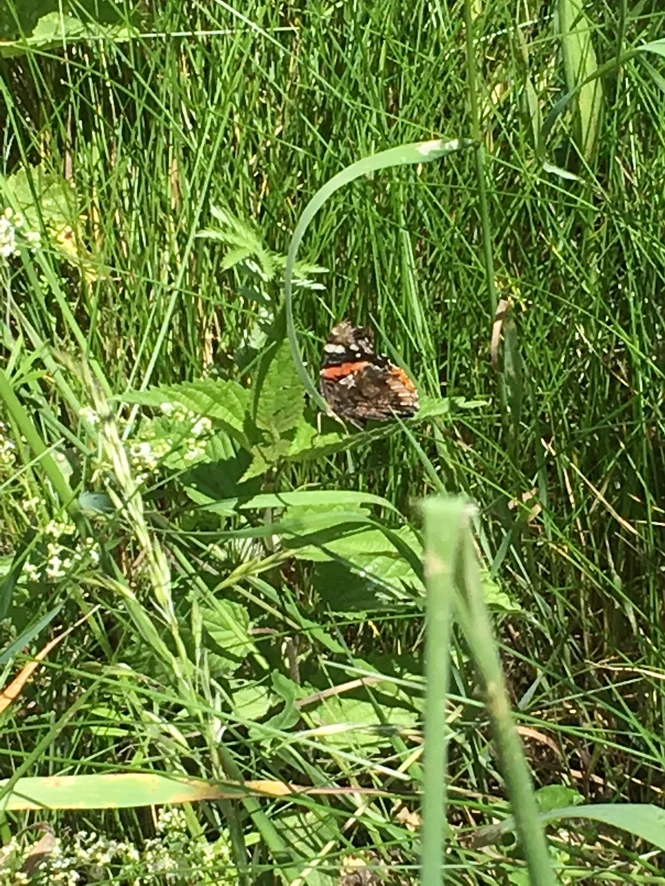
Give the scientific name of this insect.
Vanessa atalanta
